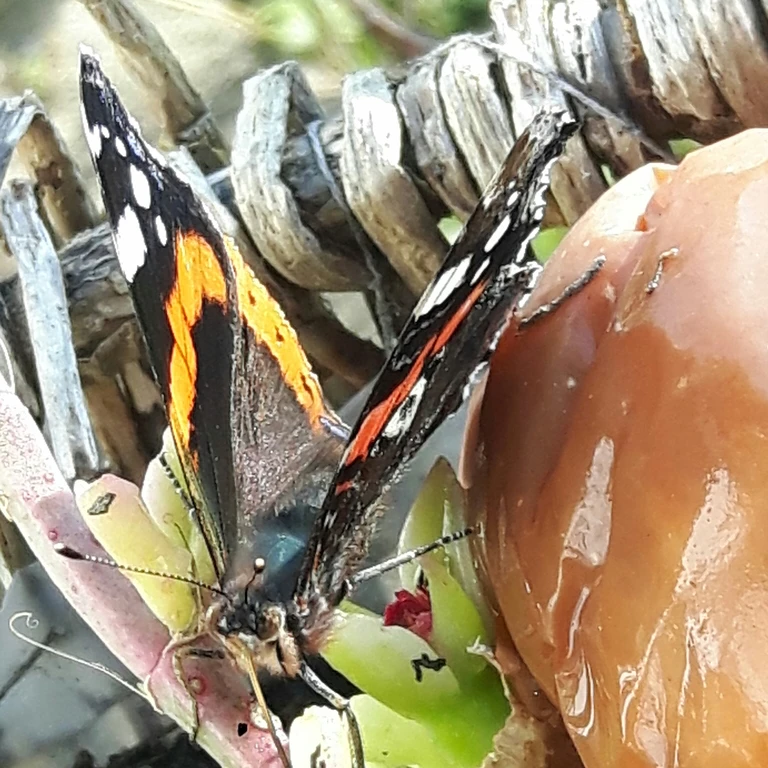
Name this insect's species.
Vanessa atalanta
